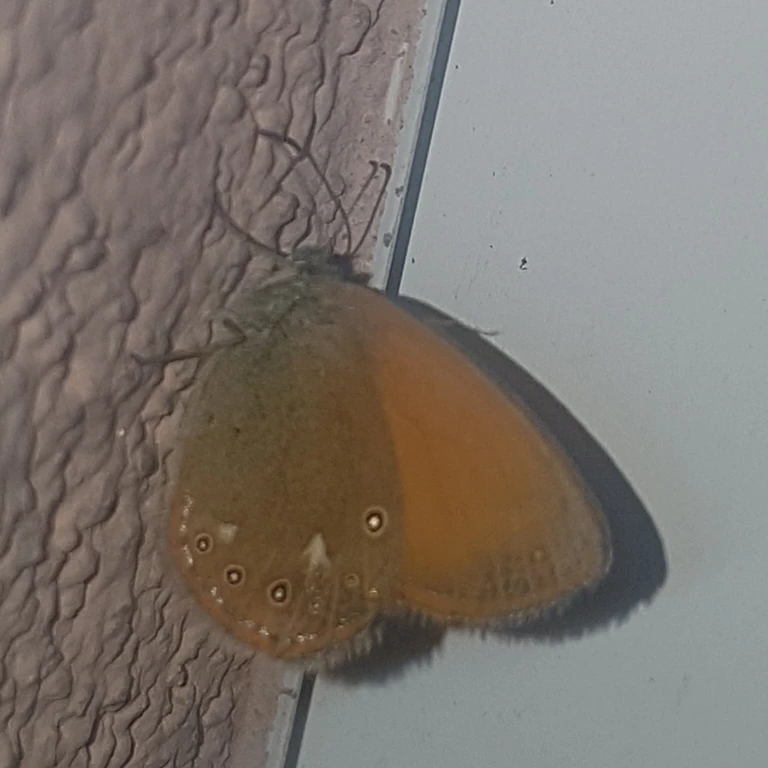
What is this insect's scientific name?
Coenonympha glycerion (also Coenonympha iphis)
